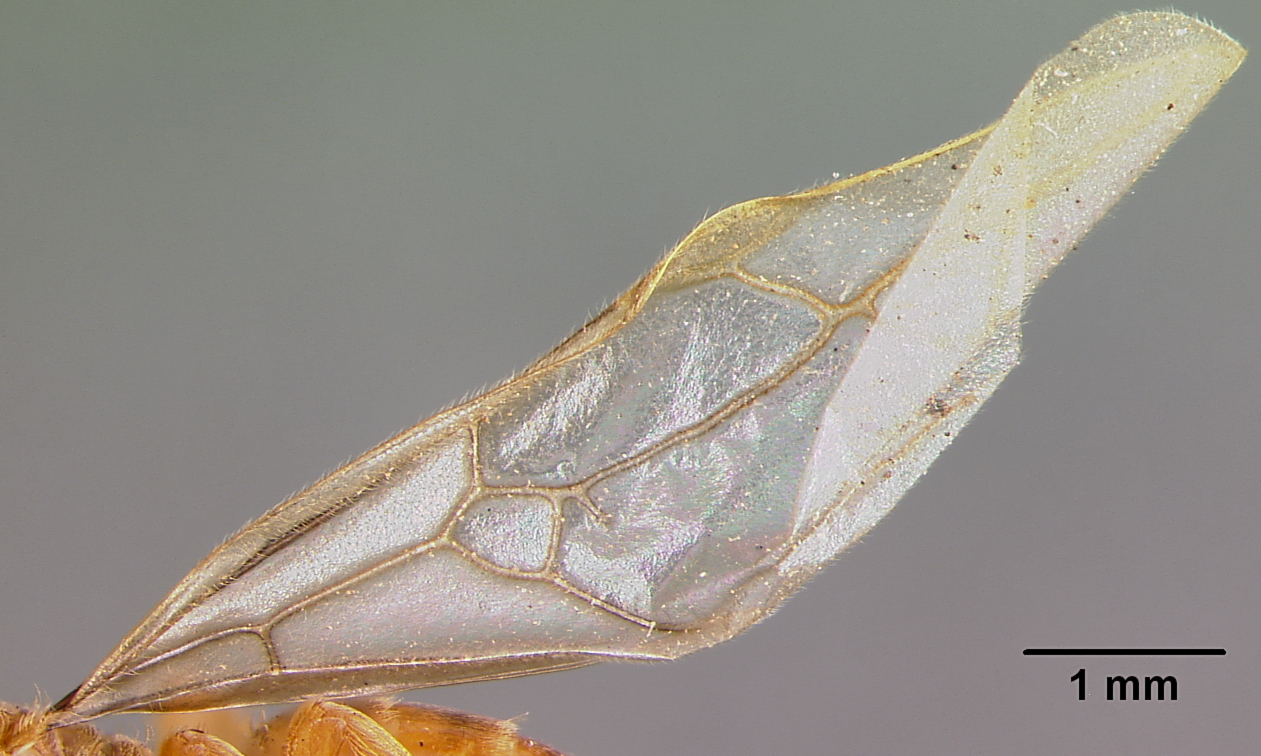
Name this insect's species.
Lasius interjectus
